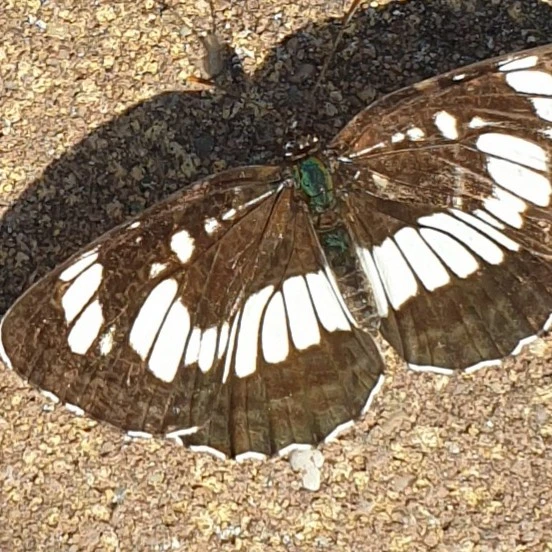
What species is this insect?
Neptis rivularis
